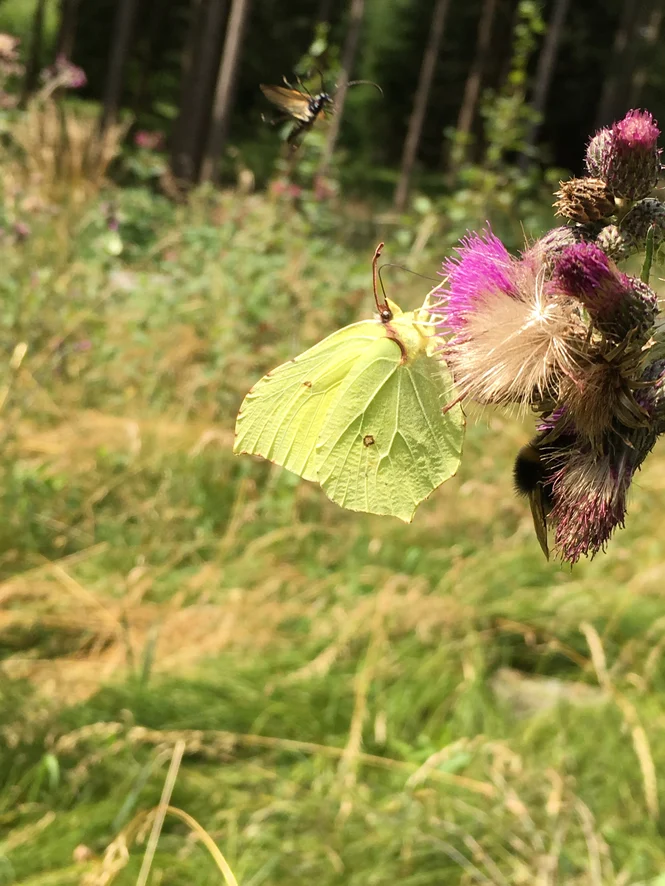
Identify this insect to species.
Gonepteryx rhamni
